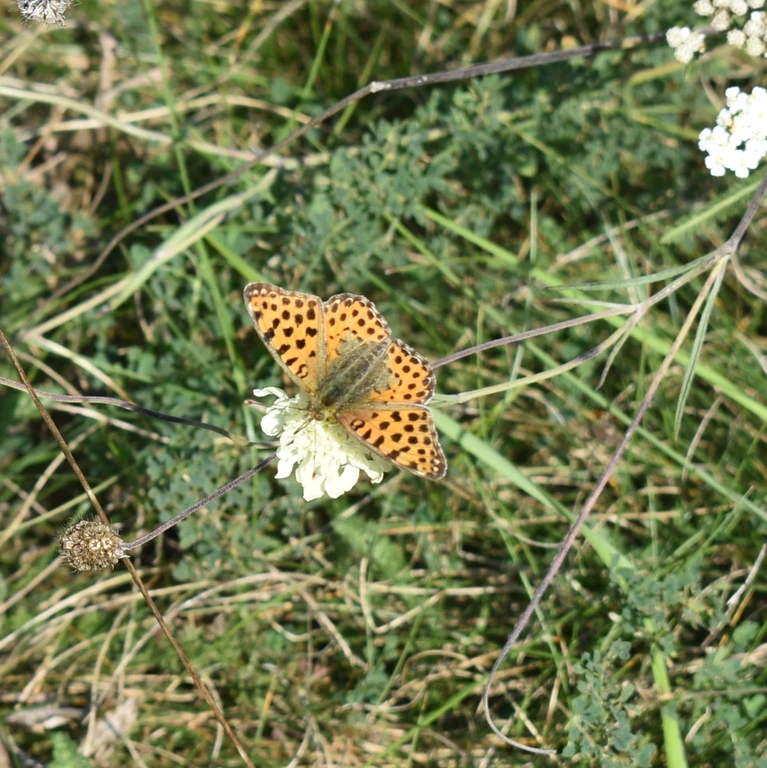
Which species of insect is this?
Issoria lathonia
